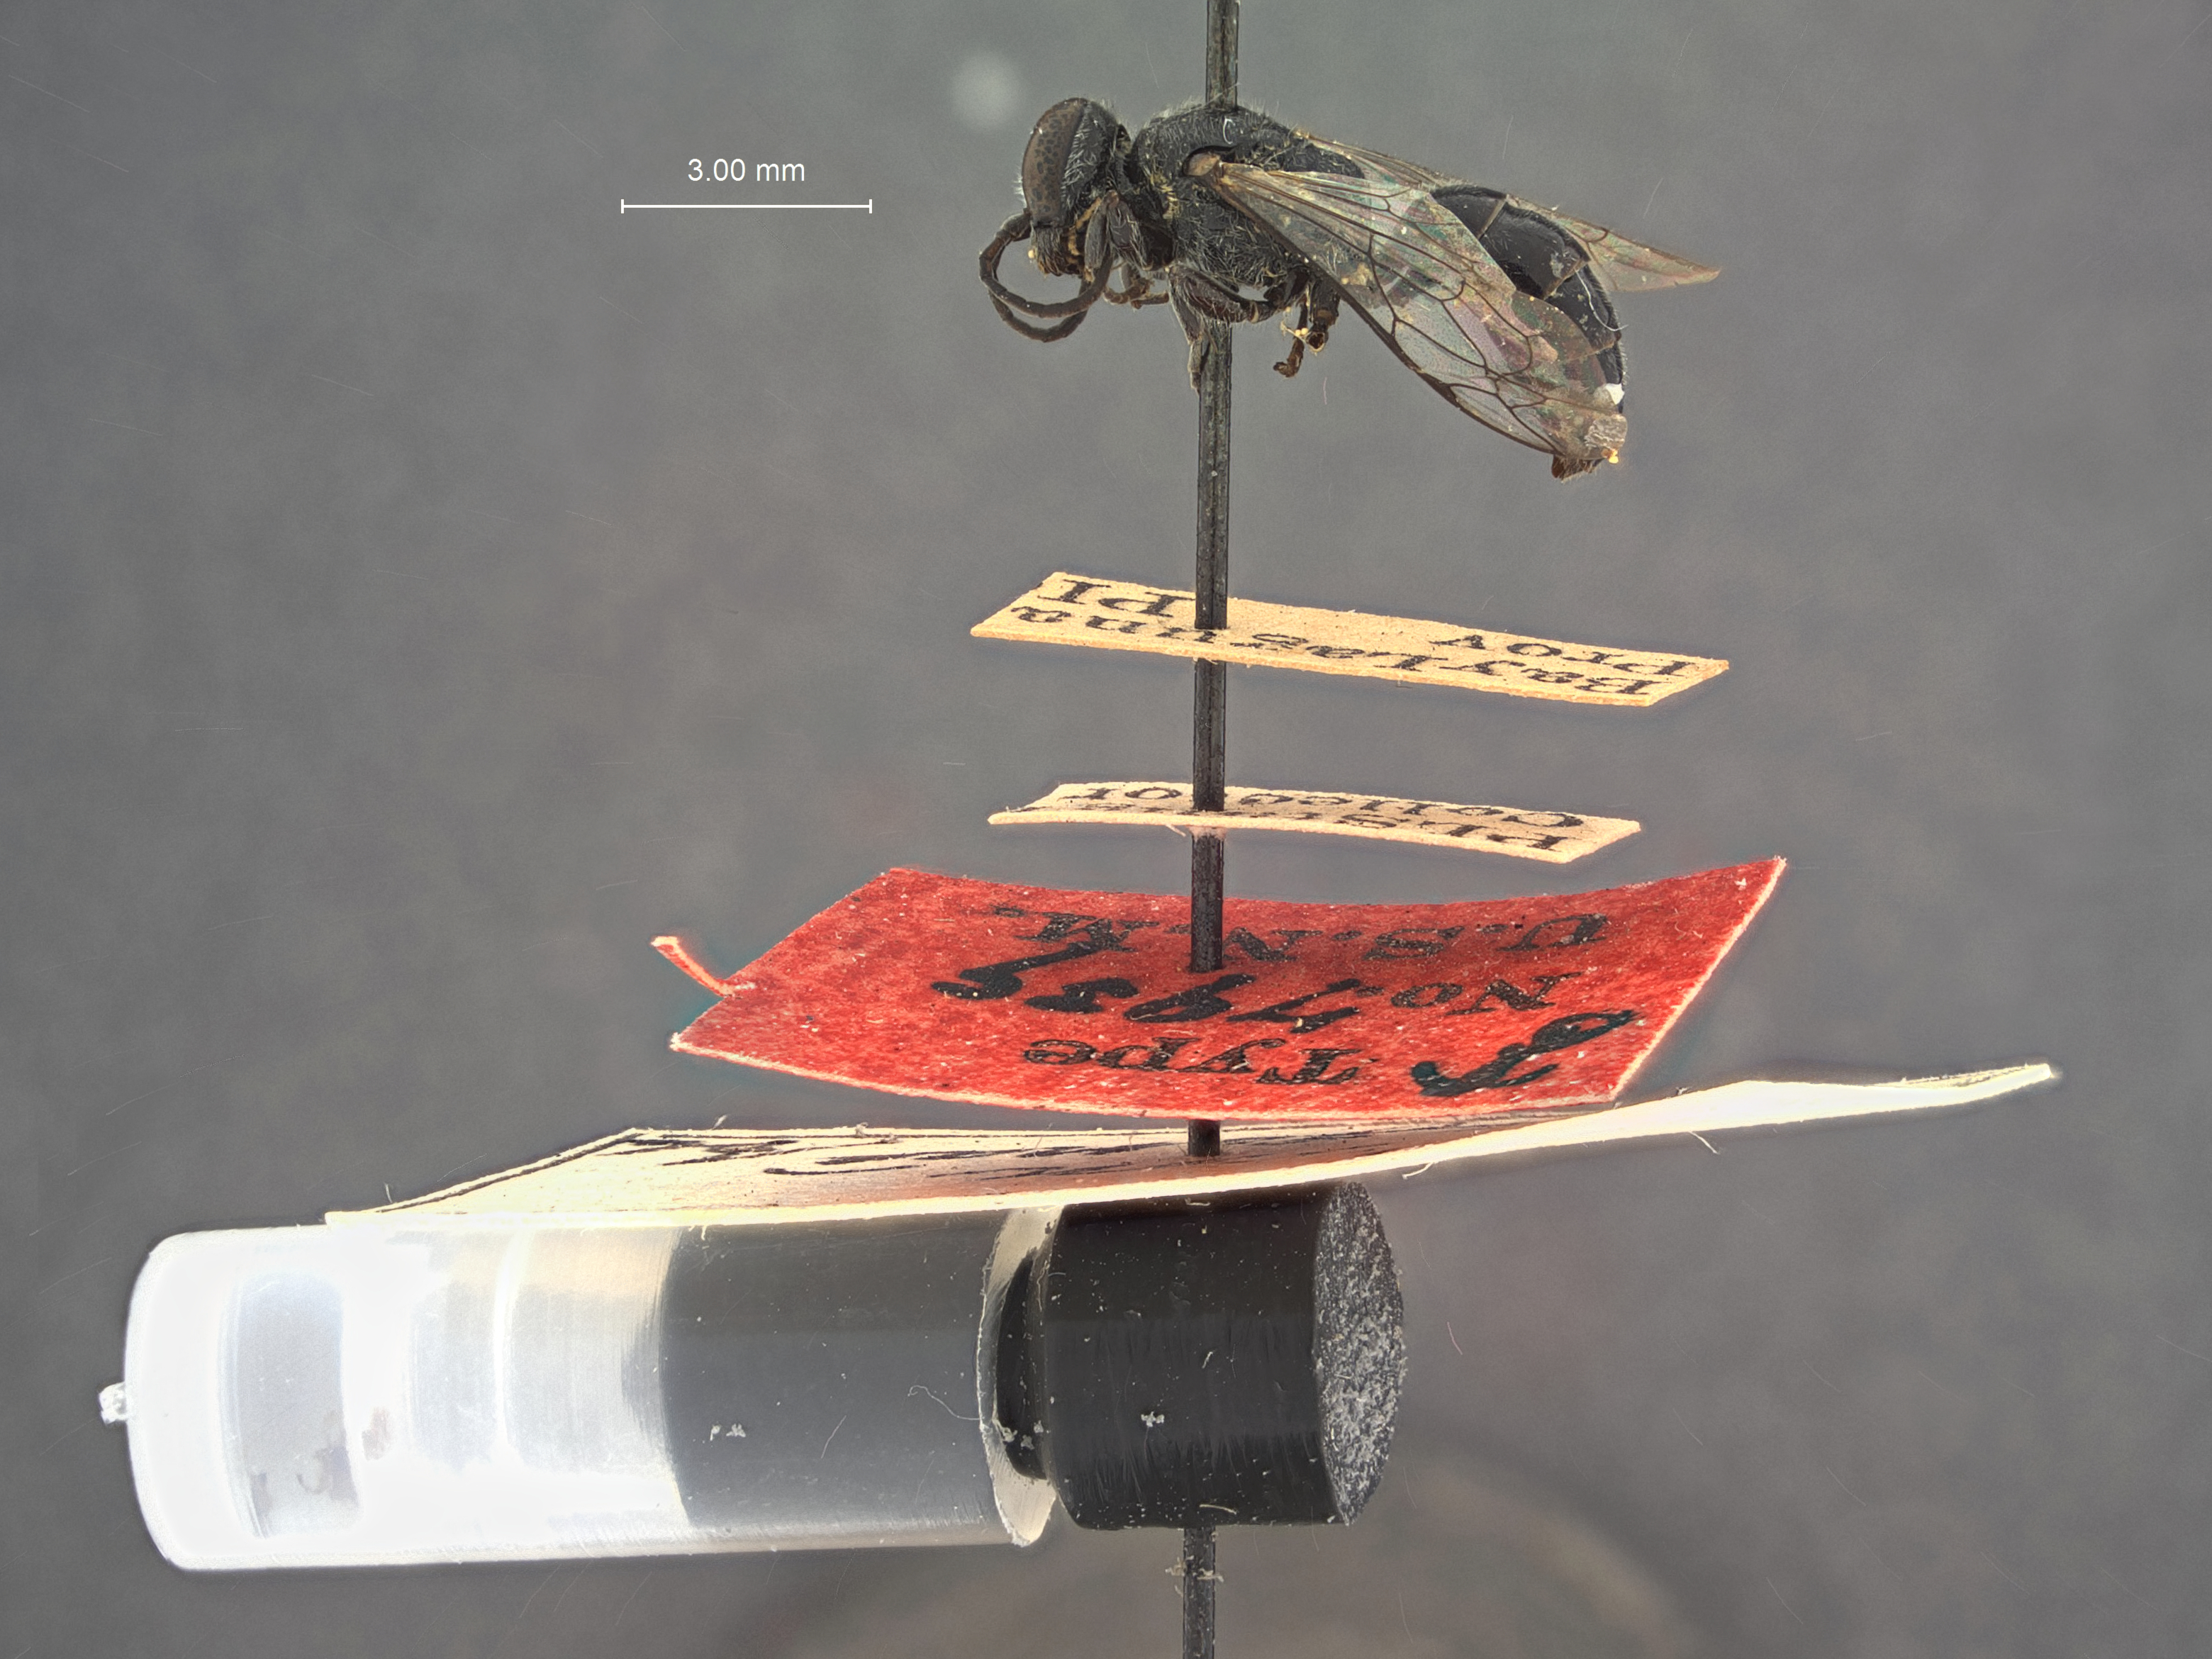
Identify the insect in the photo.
Pison lagunae
